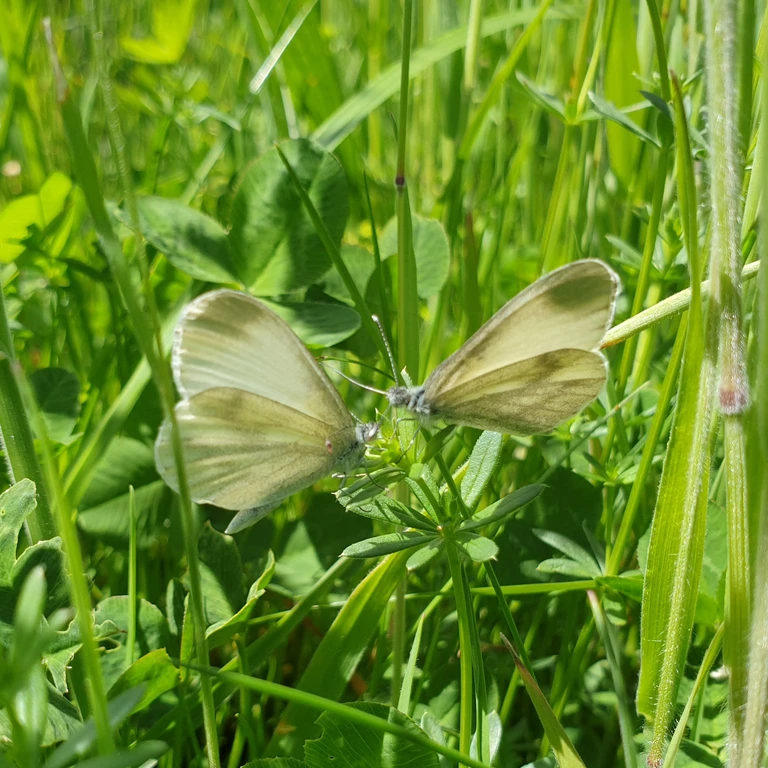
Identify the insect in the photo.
Leptidea sinapis/juvernica
